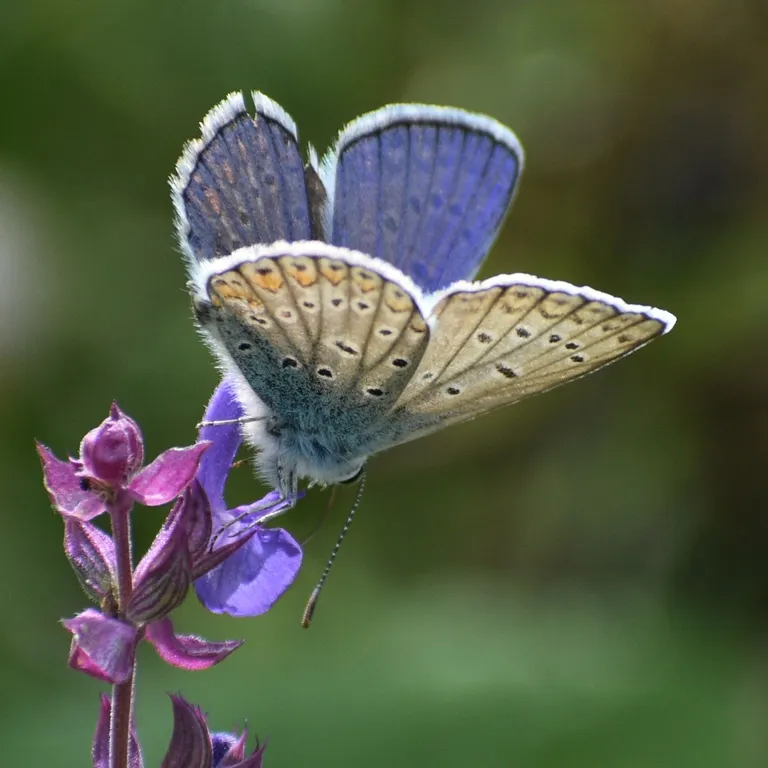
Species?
Polyommatus icarus
